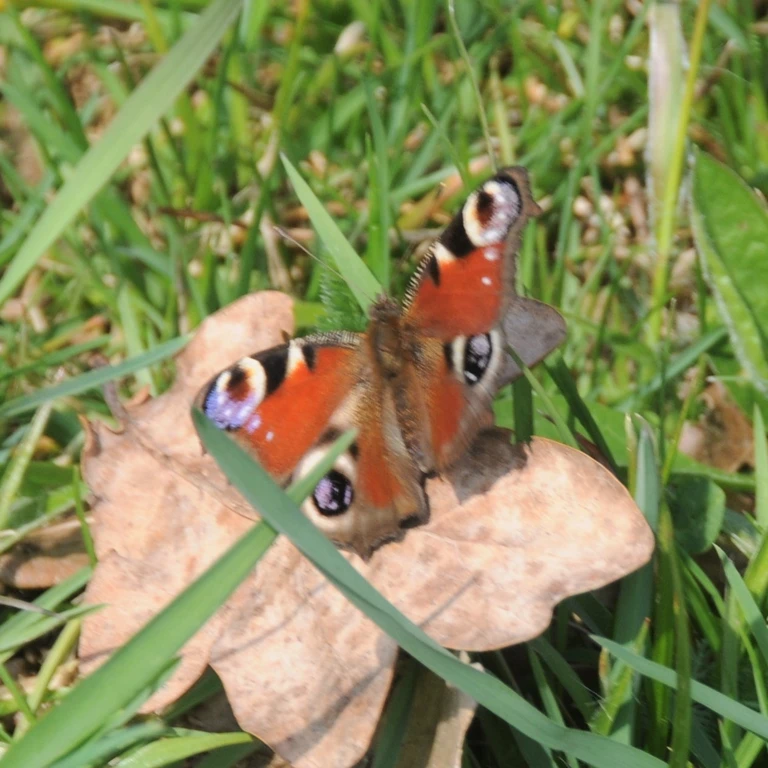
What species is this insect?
Aglais io
